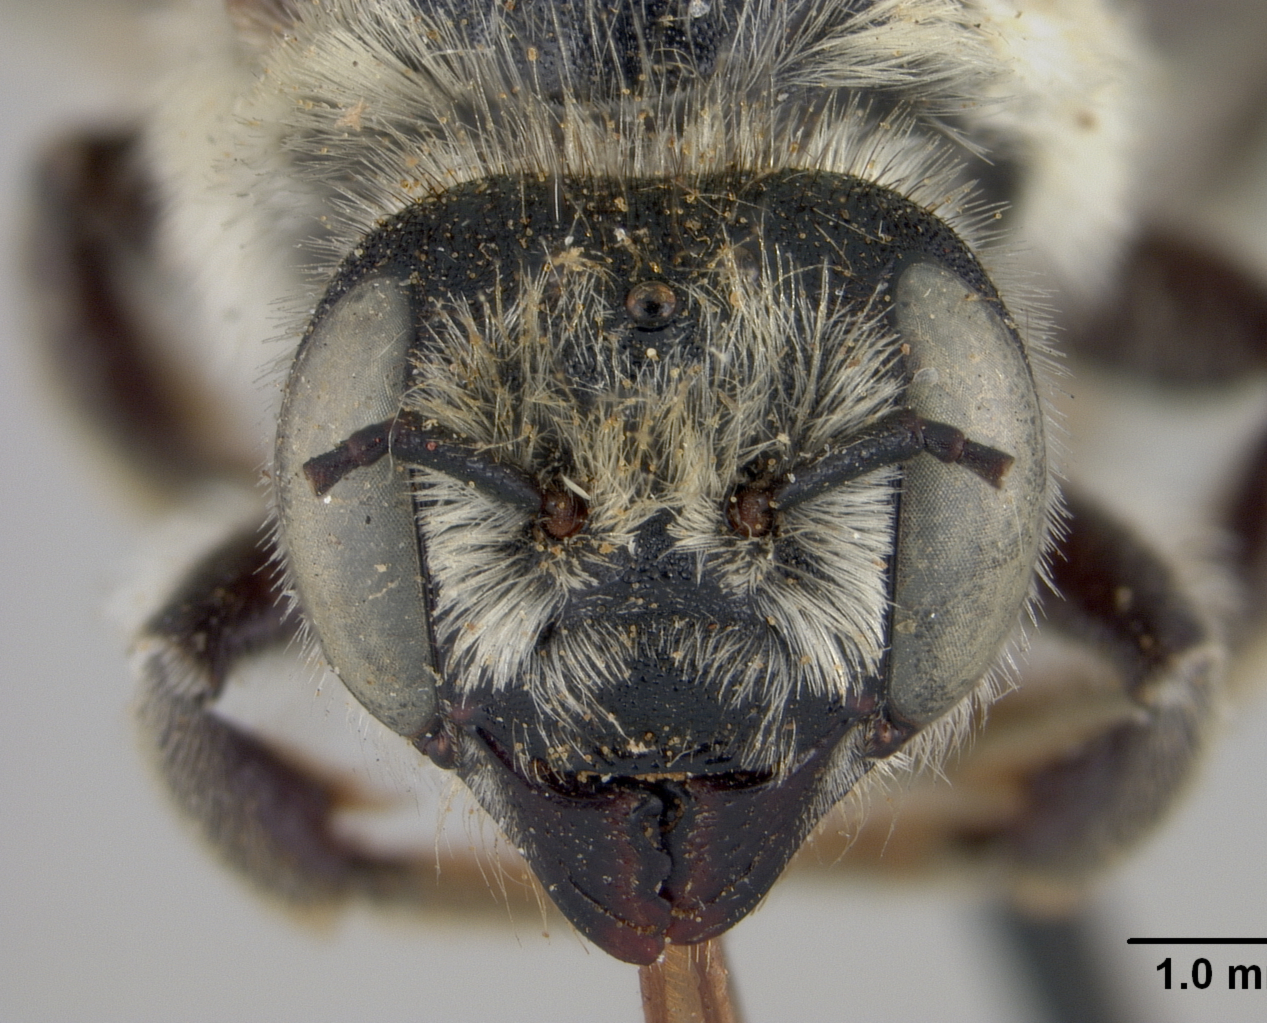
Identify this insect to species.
Megachile toscata
